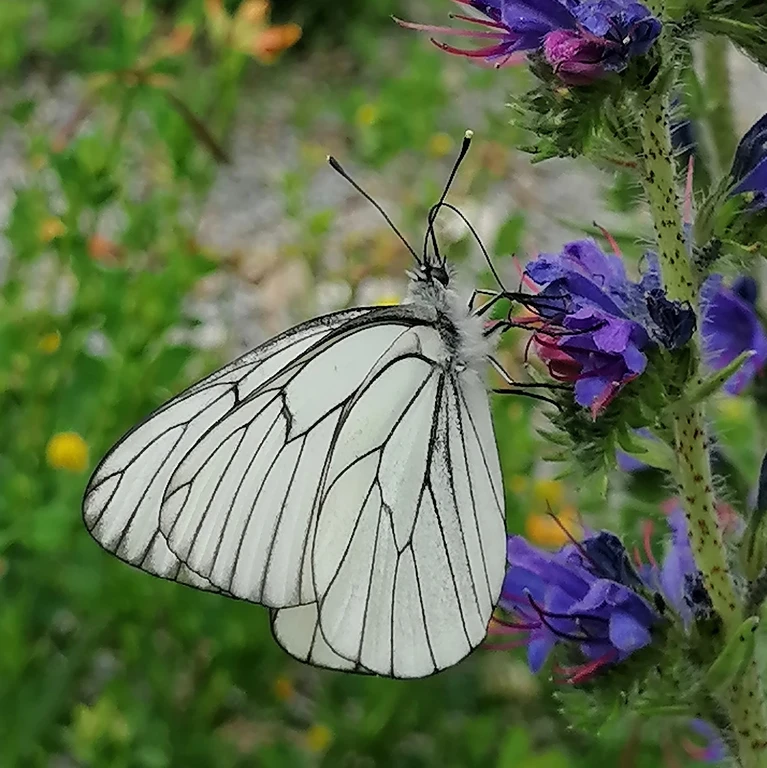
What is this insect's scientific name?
Aporia crataegi
